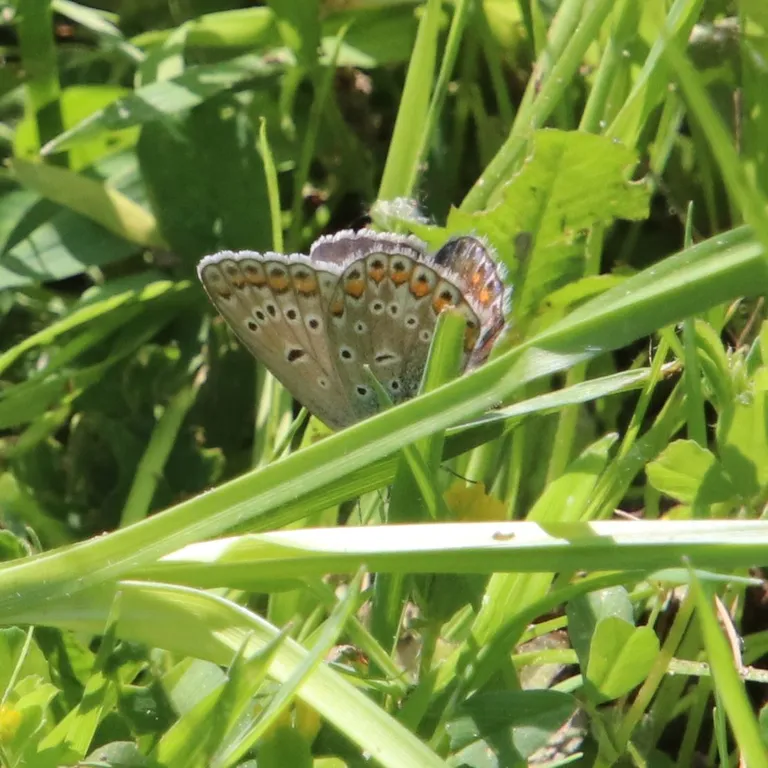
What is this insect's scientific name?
Polyommatus icarus
